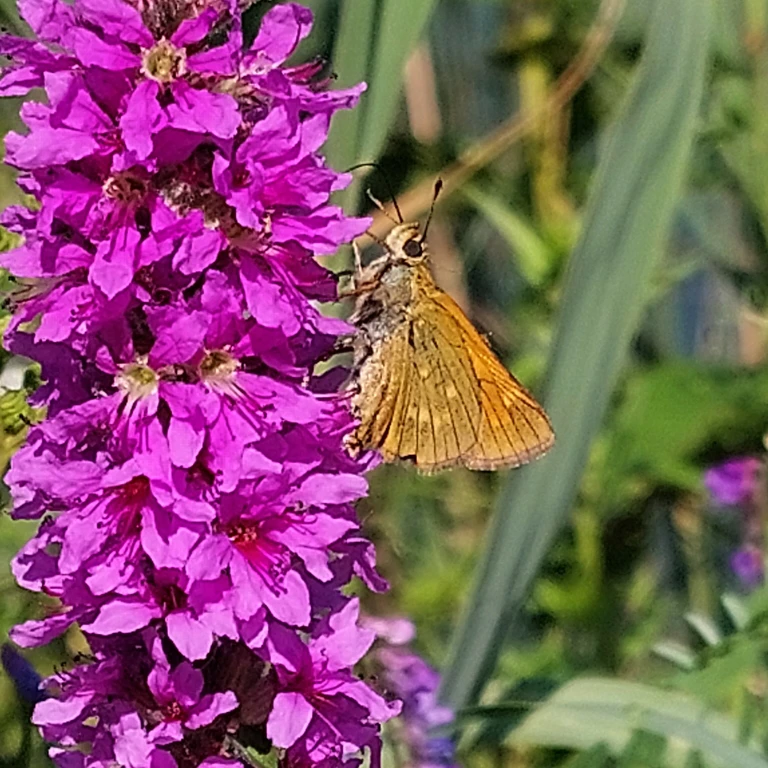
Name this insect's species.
Ochlodes sylvanus (also Ochlodes venata)
